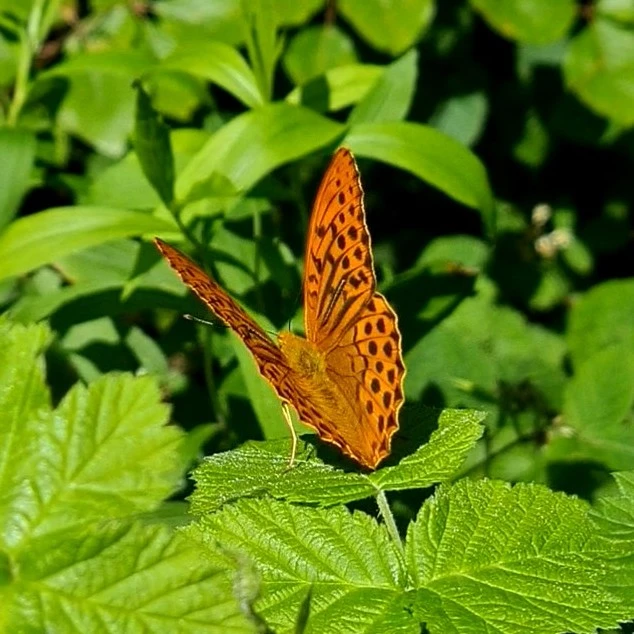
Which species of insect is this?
Argynnis paphia
